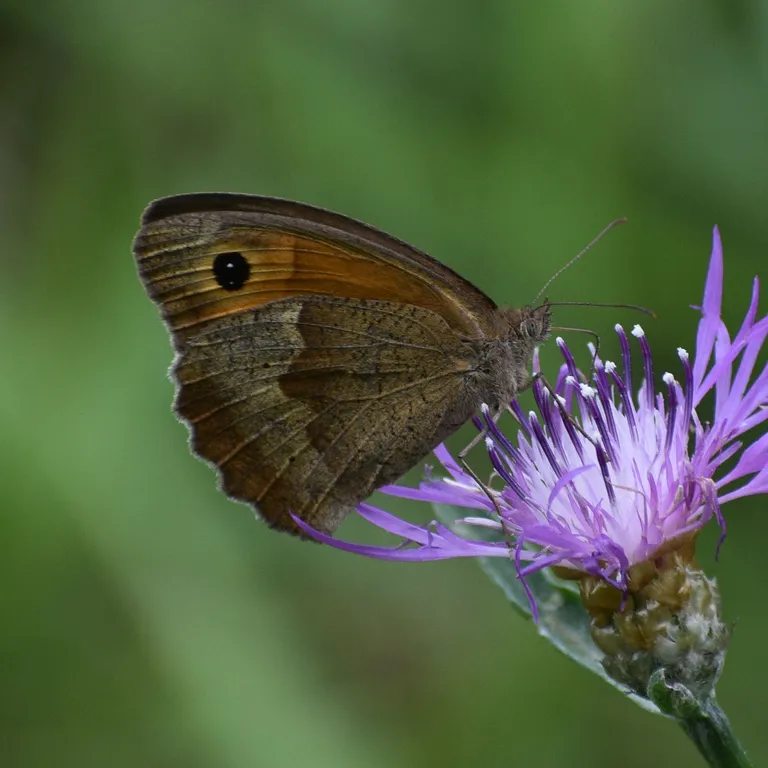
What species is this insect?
Maniola jurtina
